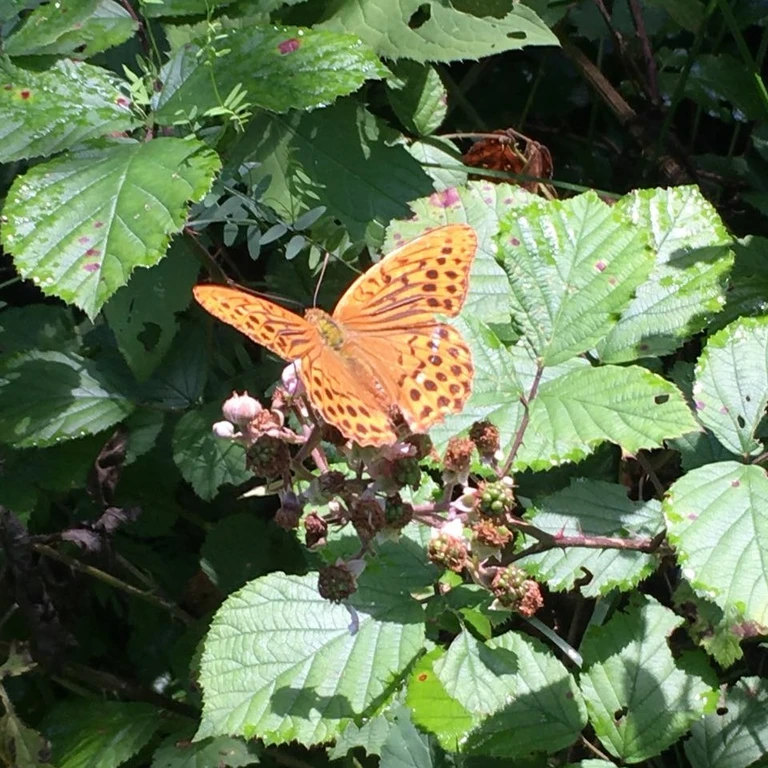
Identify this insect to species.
Argynnis paphia
